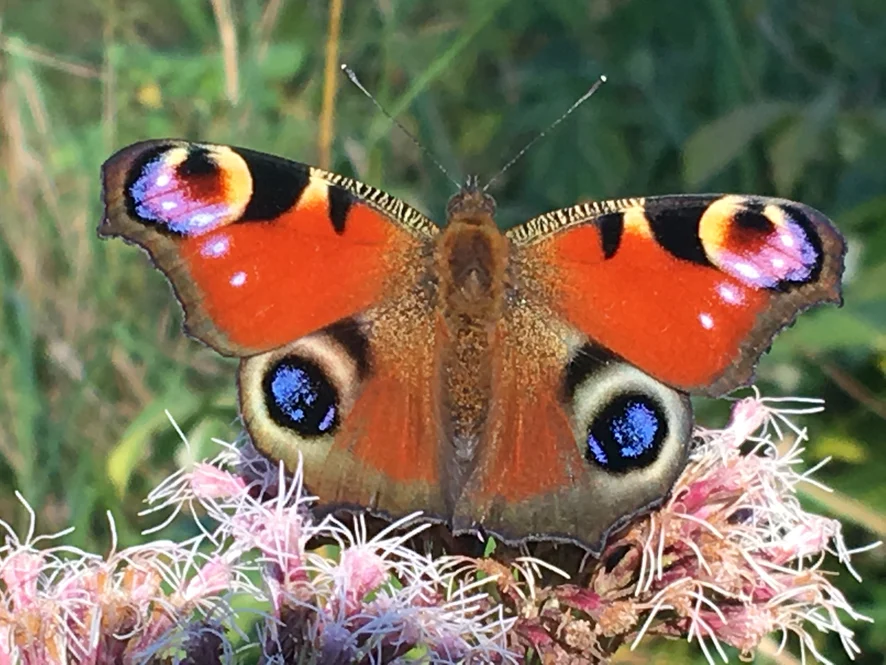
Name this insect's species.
Aglais io
